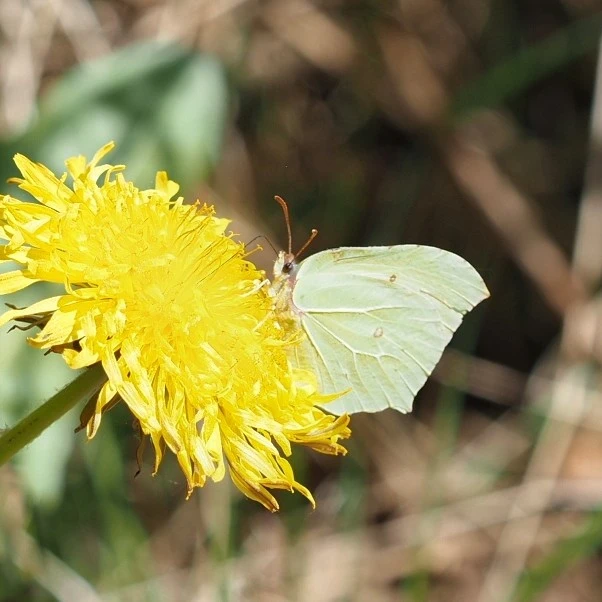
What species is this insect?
Gonepteryx rhamni
